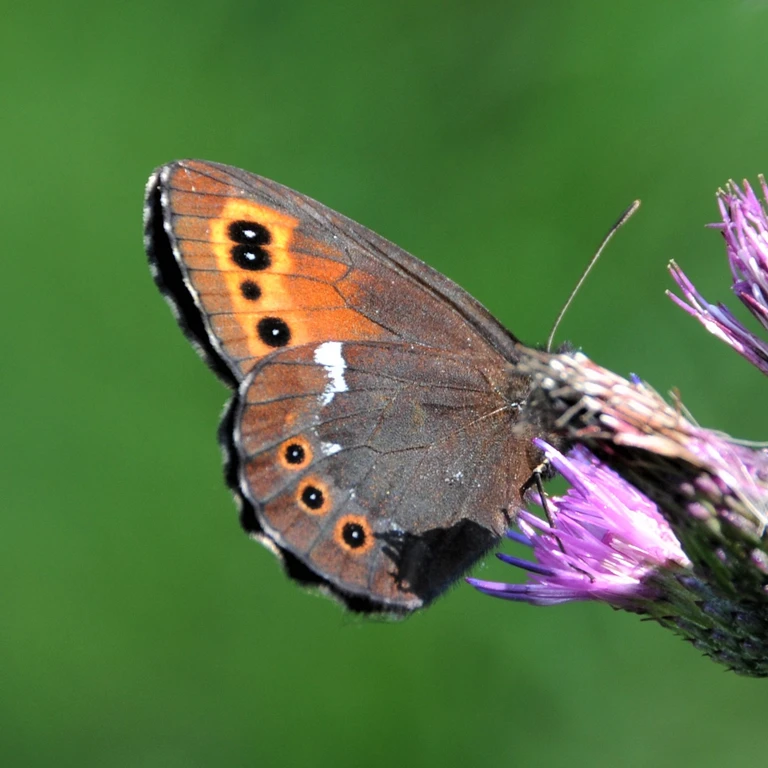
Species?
Erebia ligea
